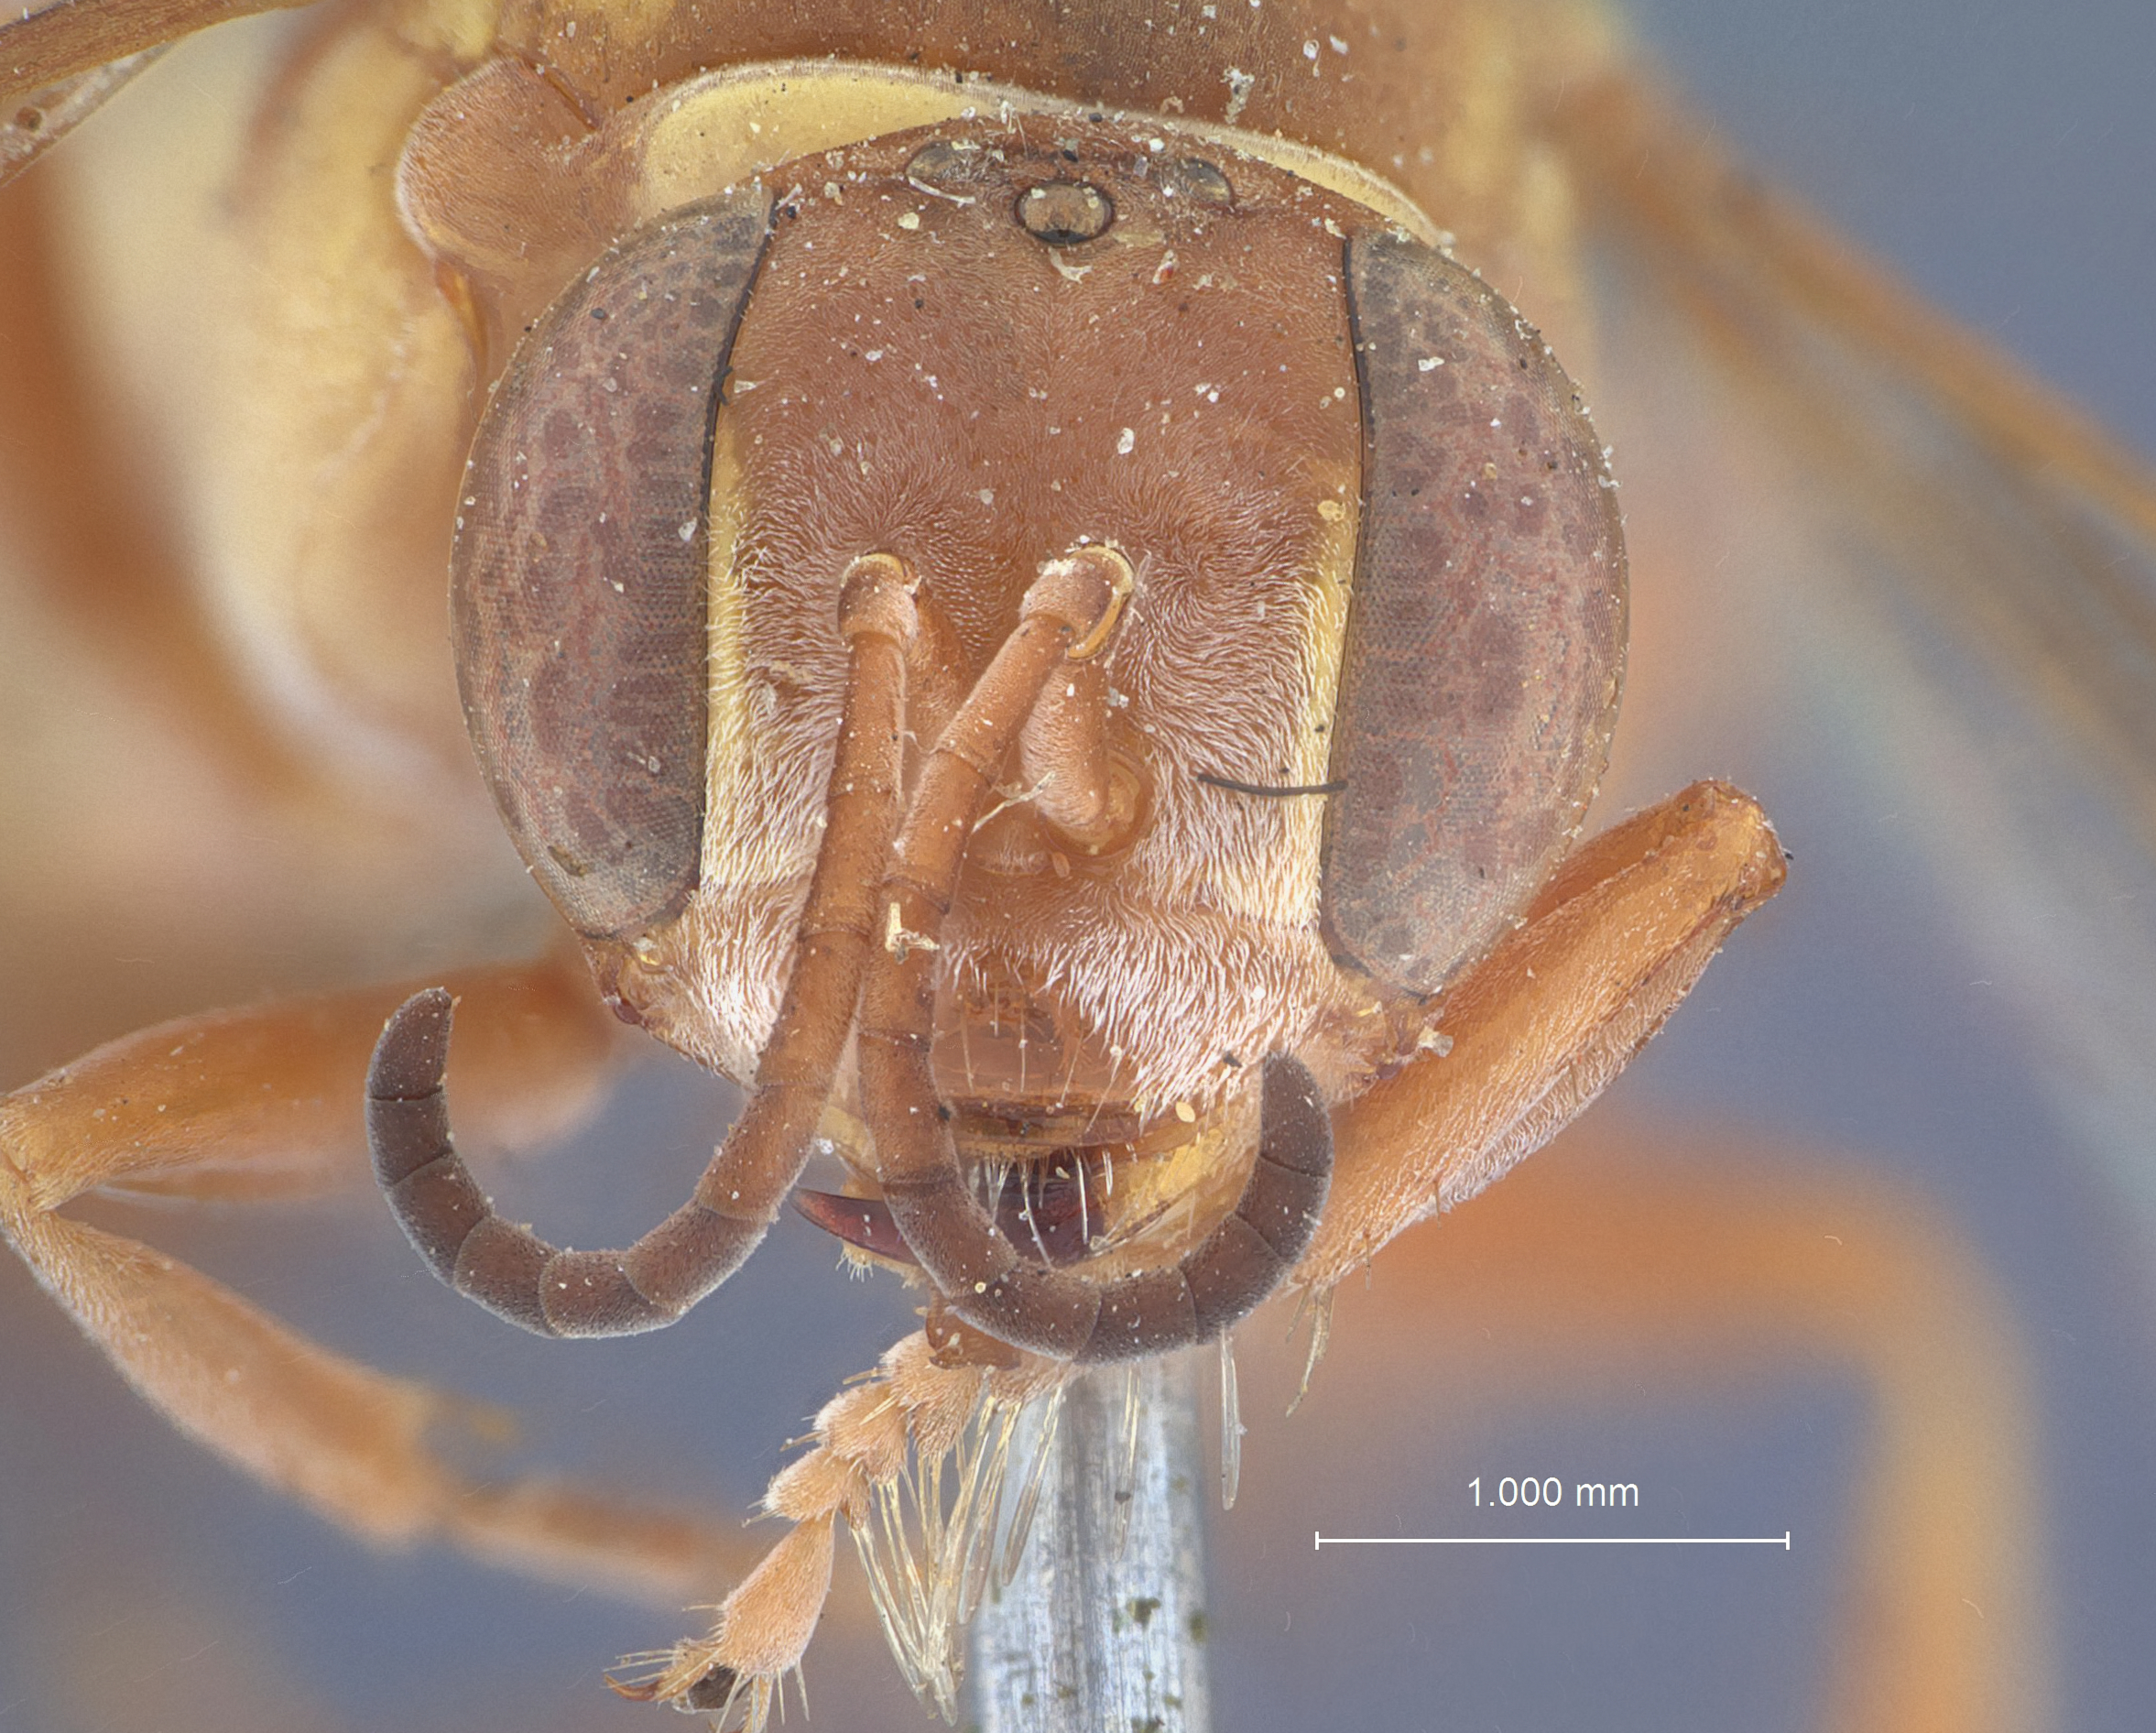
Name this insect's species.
Gorytes diversus
